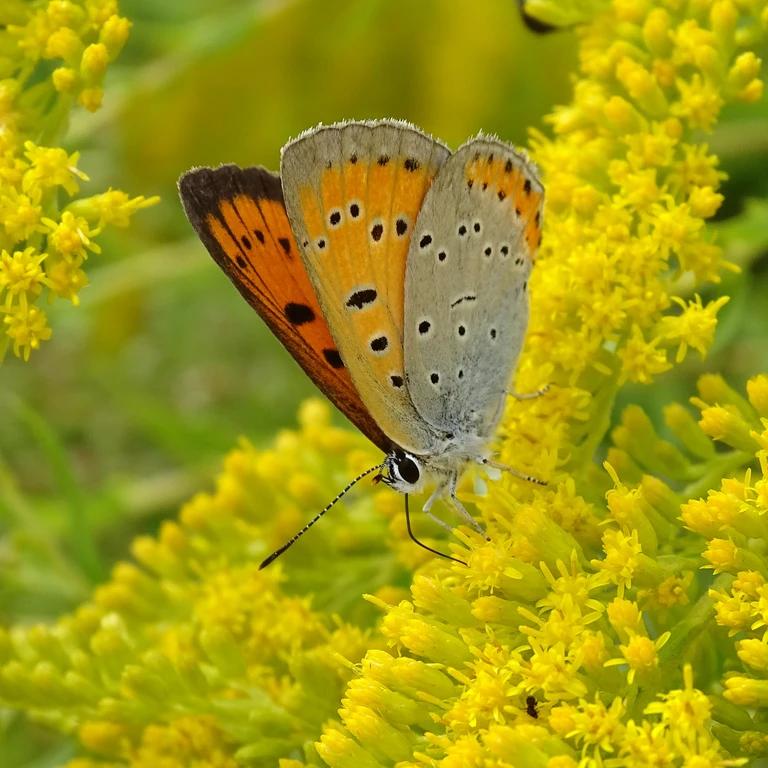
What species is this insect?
Lycaena dispar
